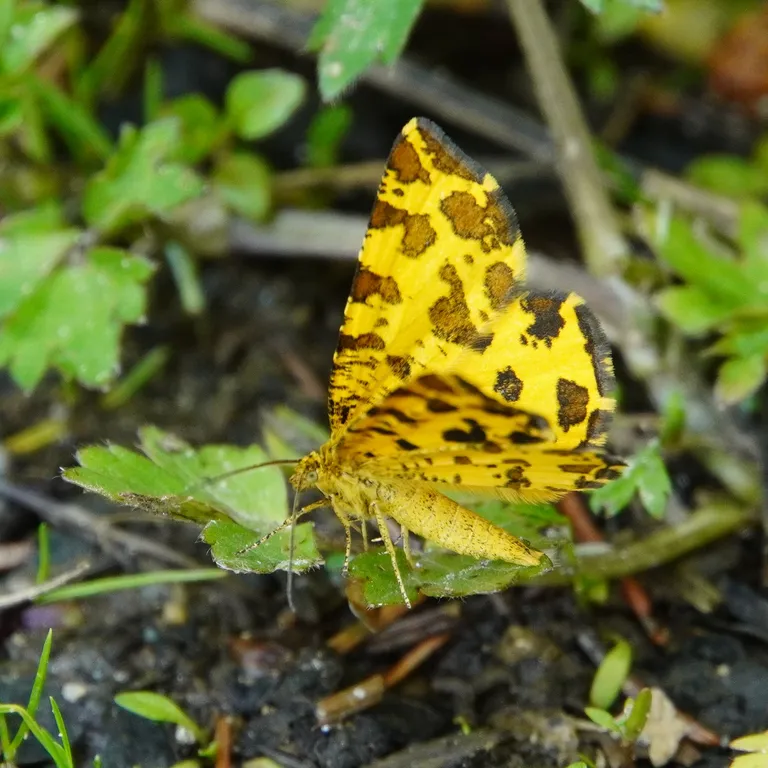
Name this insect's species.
Pseudopanthera macularia
